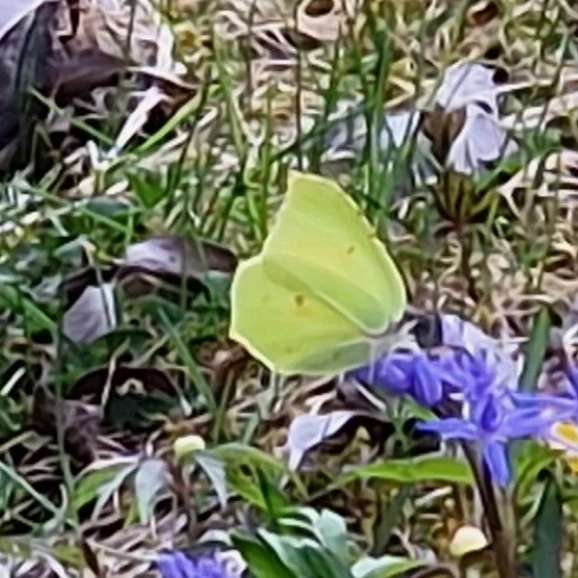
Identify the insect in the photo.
Gonepteryx rhamni
